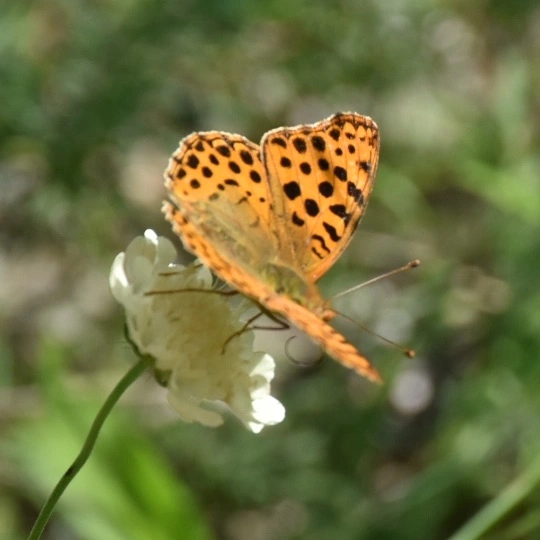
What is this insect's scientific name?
Issoria lathonia
